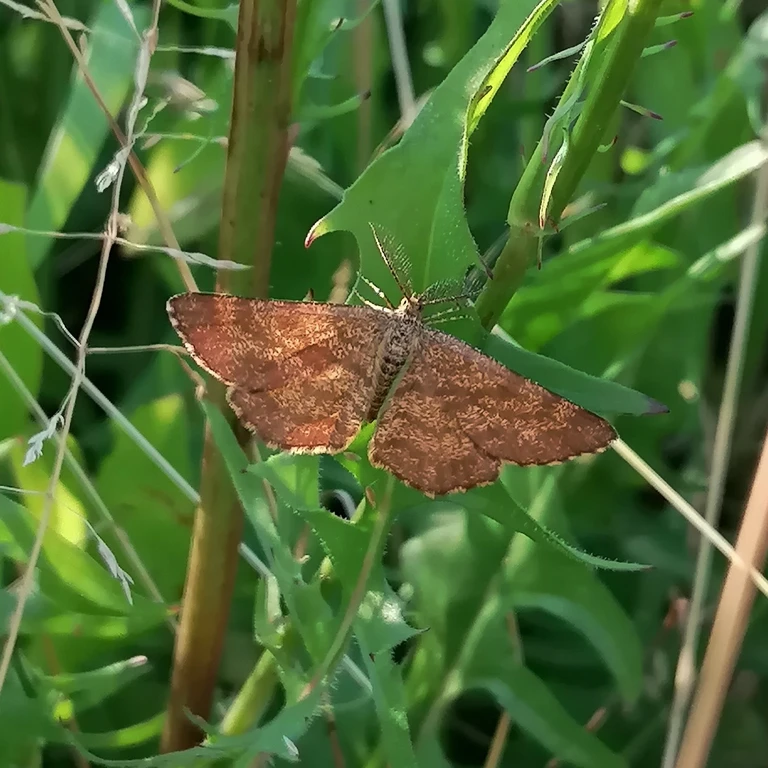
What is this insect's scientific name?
Ematurga atomaria
